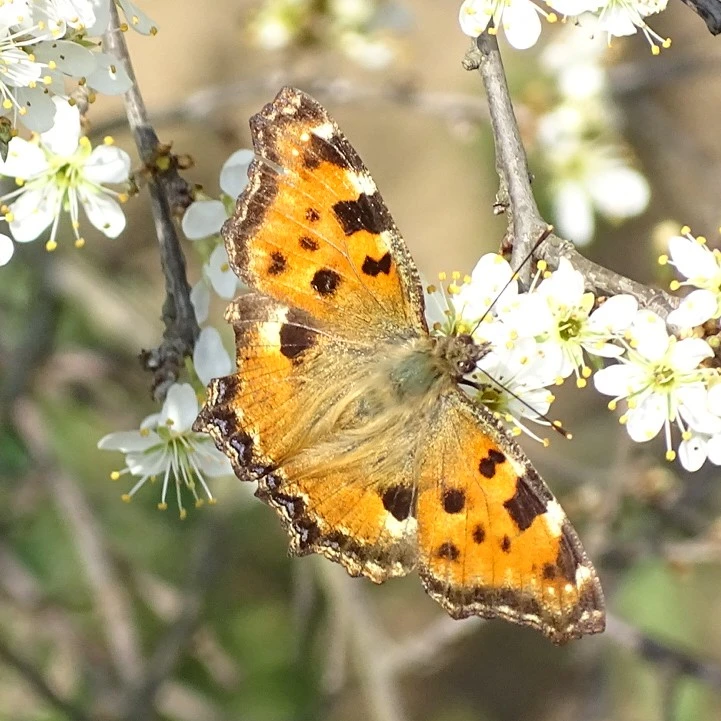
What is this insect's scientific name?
Nymphalis polychloros
